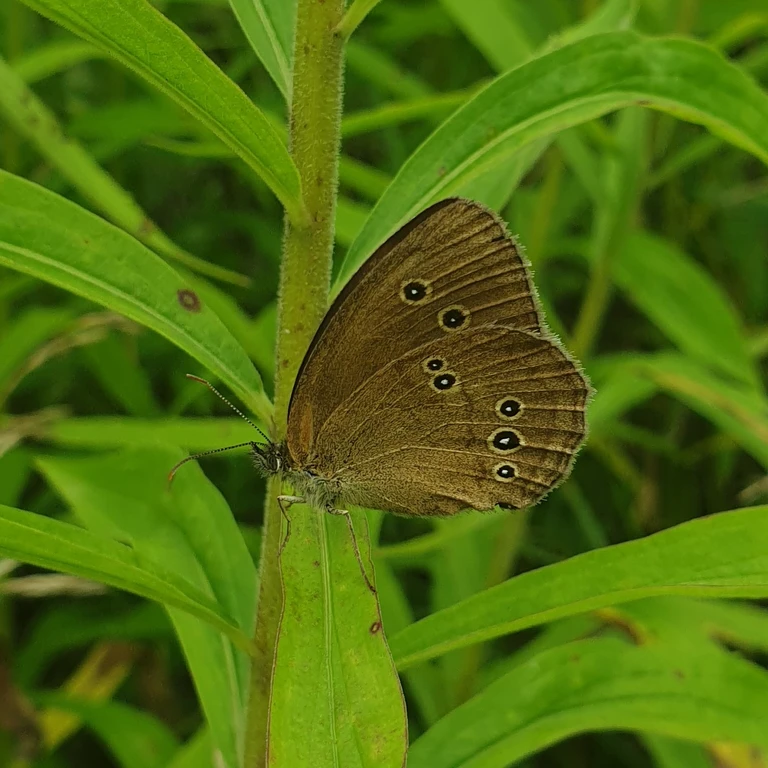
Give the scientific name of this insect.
Aphantopus hyperantus
